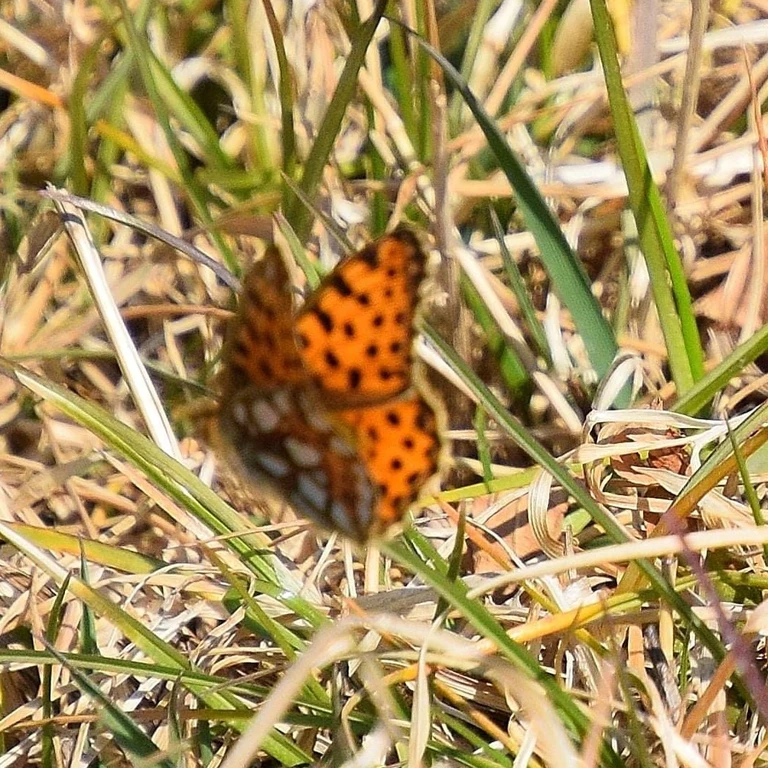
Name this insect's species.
Issoria lathonia
